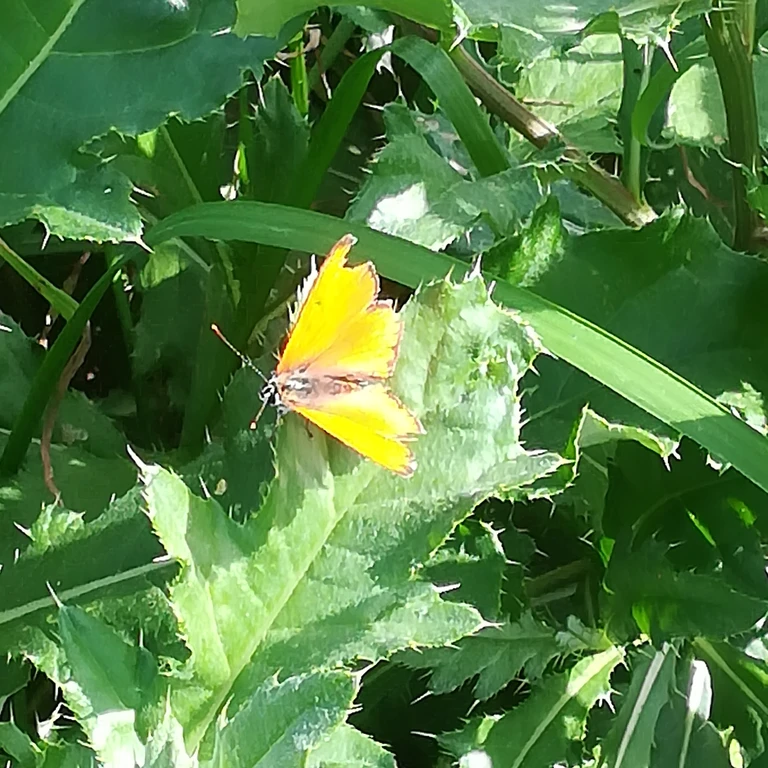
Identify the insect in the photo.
Lycaena dispar
